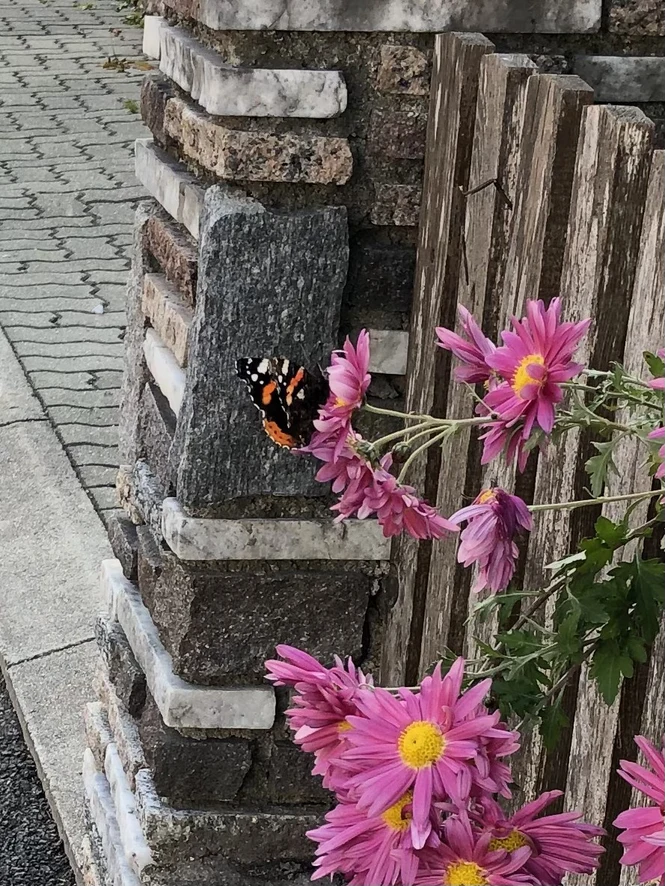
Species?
Vanessa atalanta
